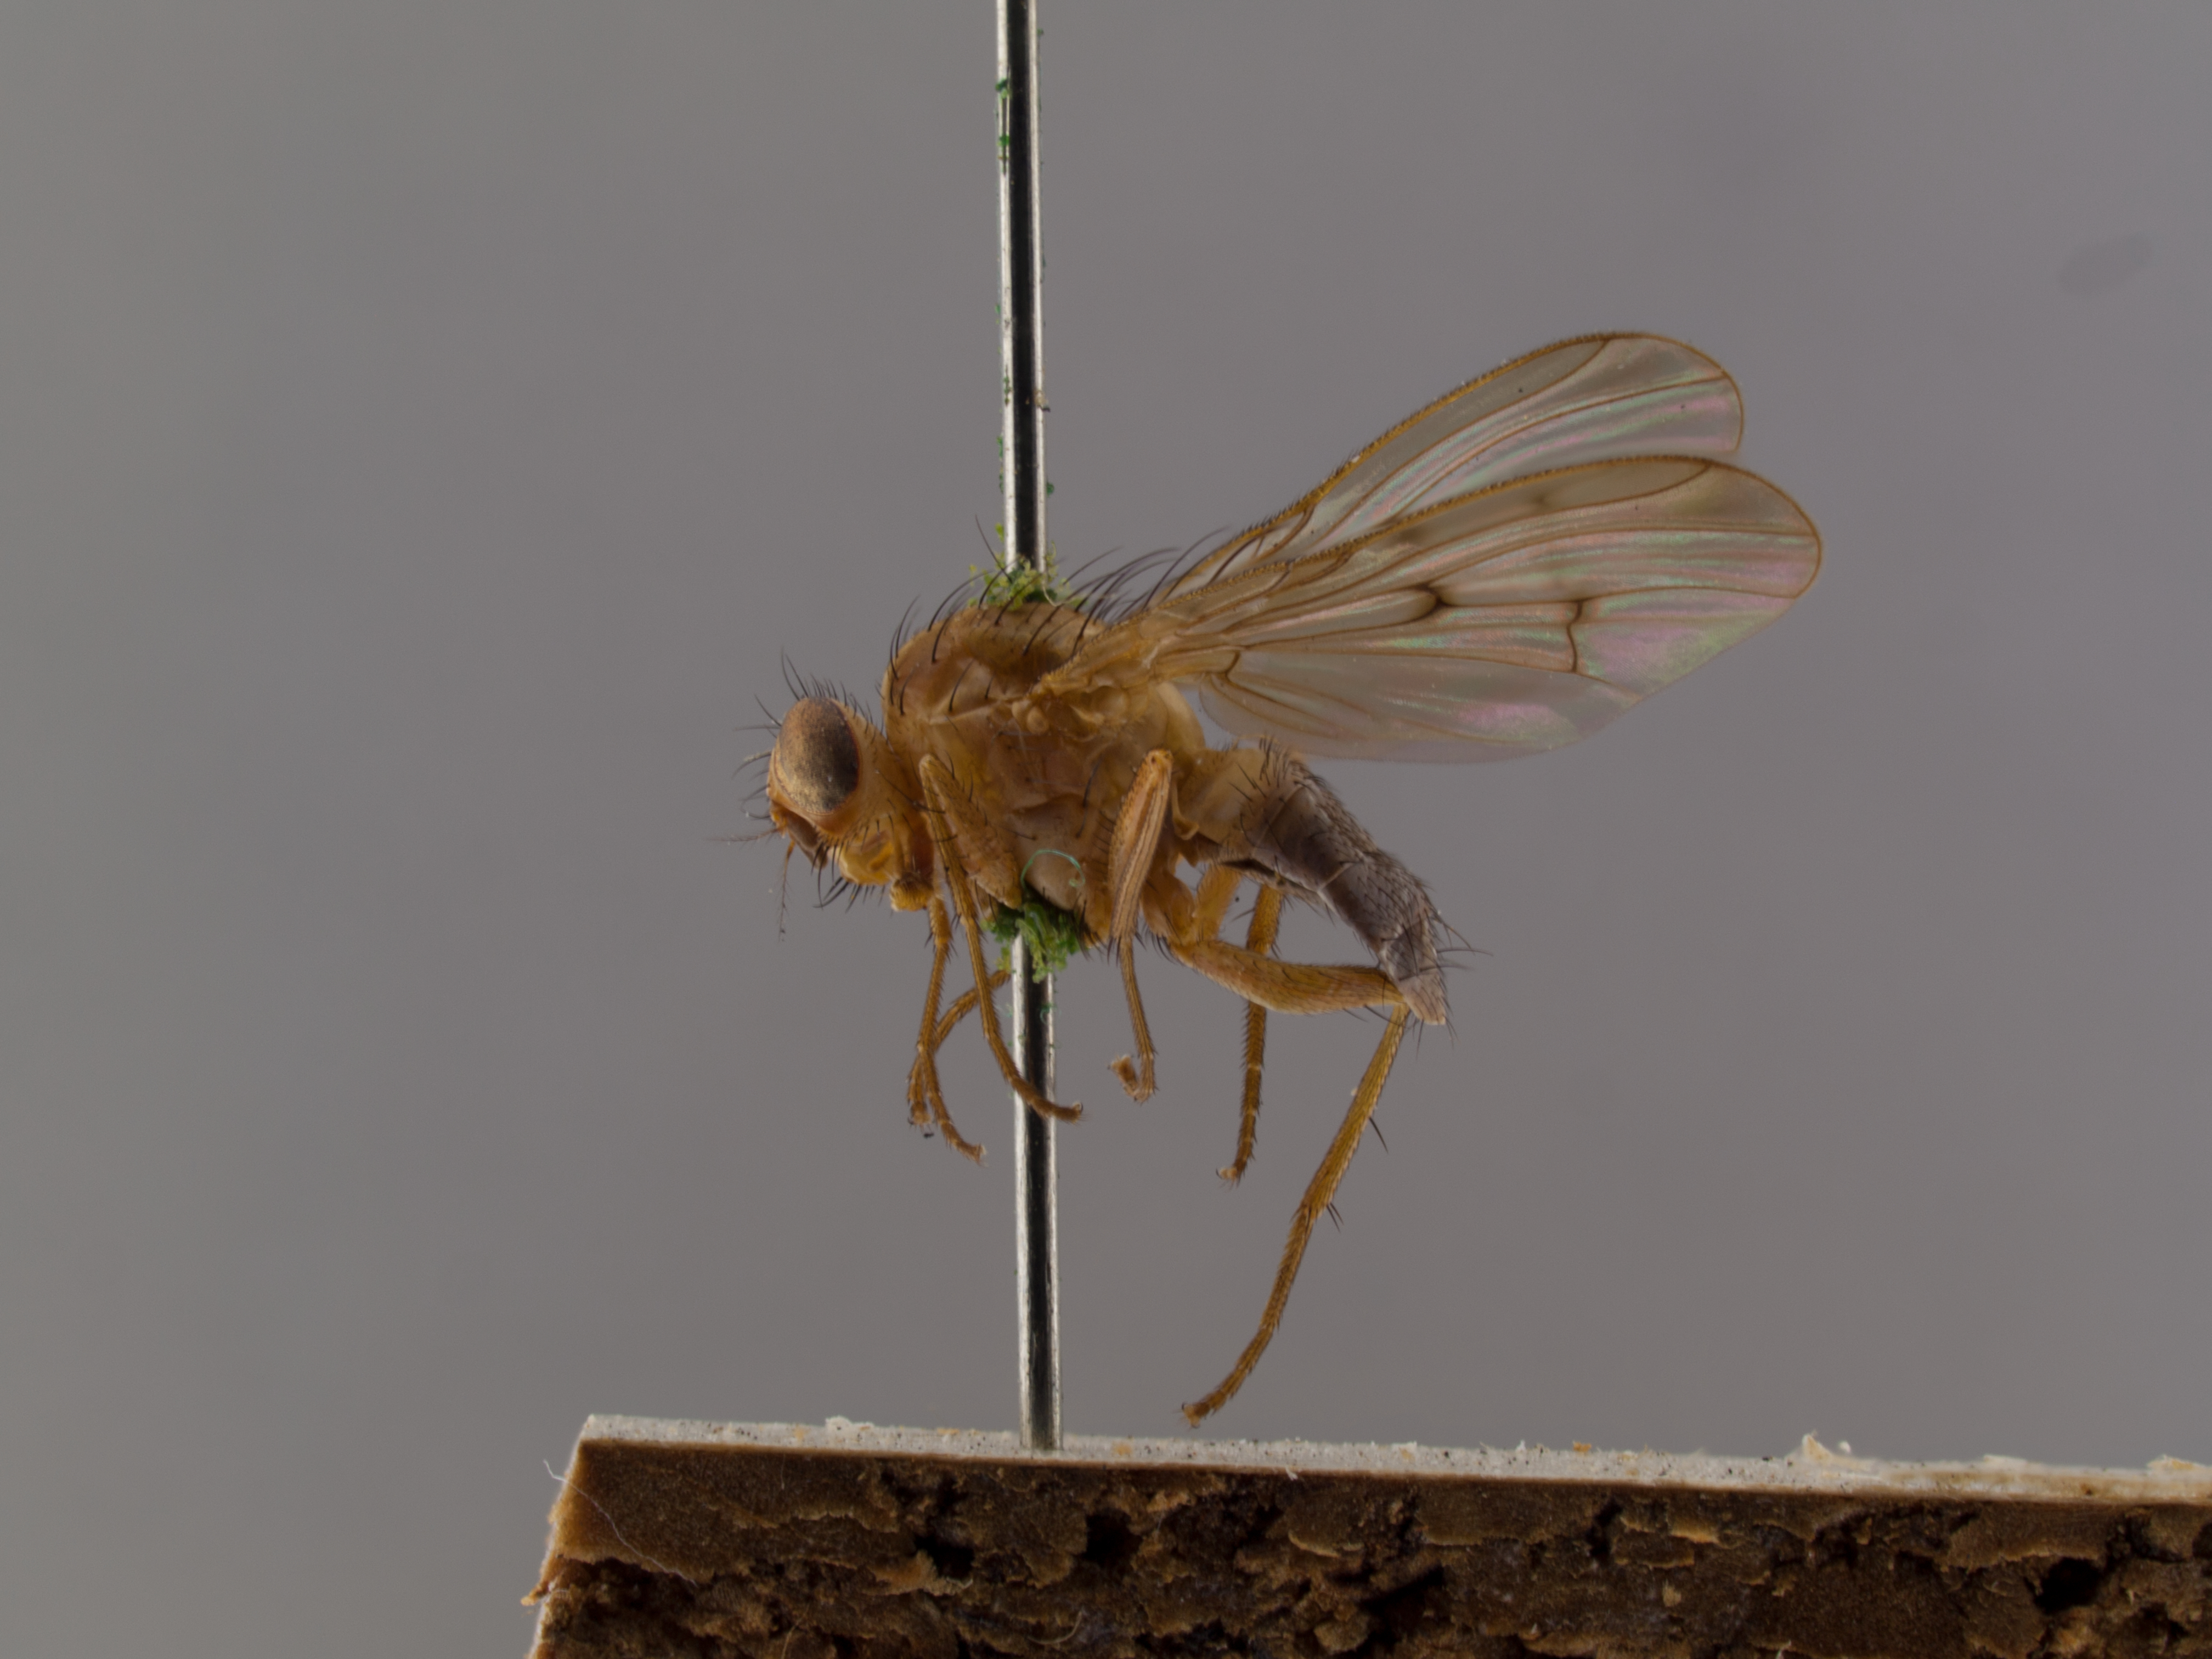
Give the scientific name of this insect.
Idiohelina nubeculosa
